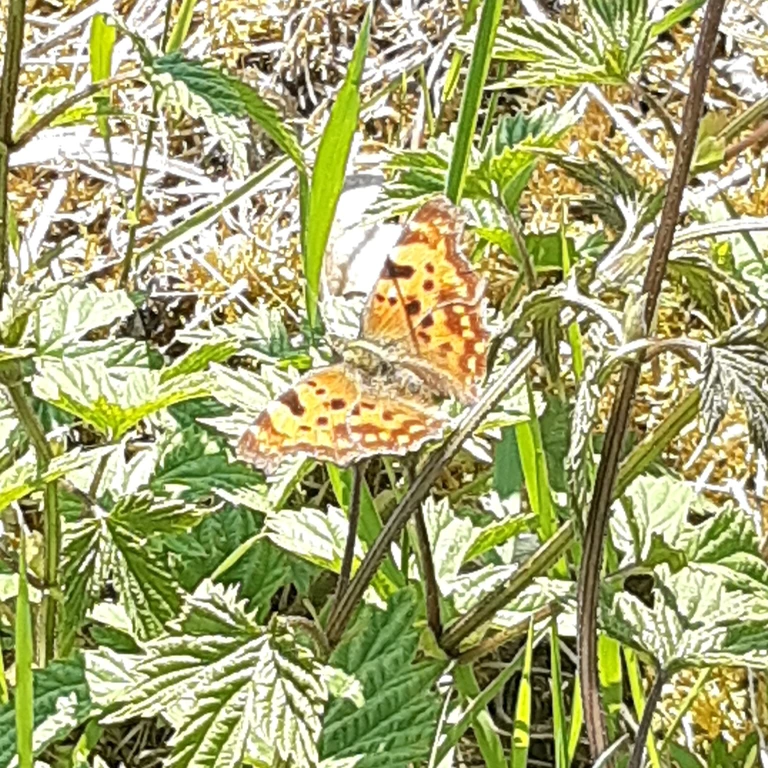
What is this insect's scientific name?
Polygonia c-album
